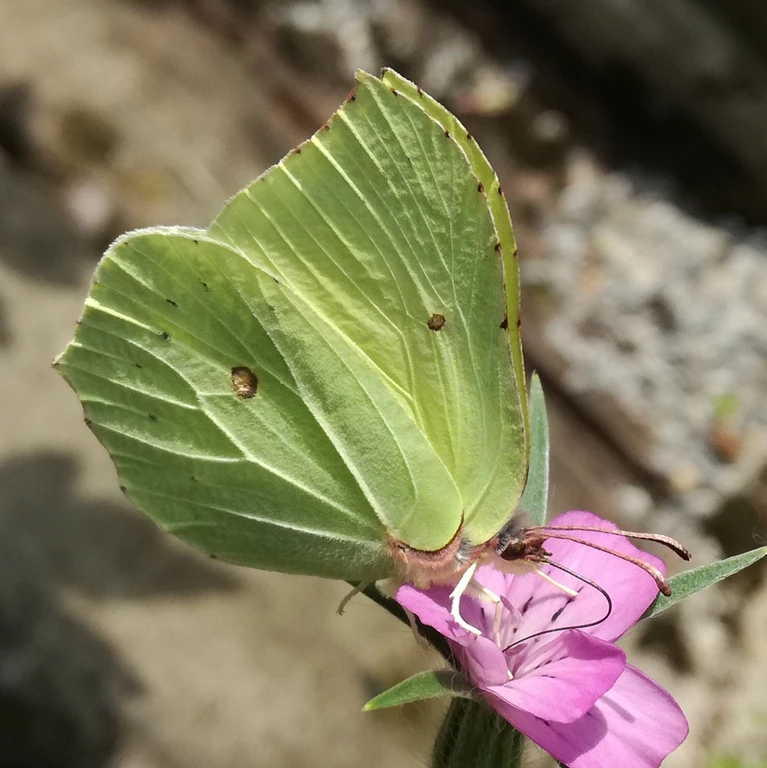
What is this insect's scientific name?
Gonepteryx rhamni
